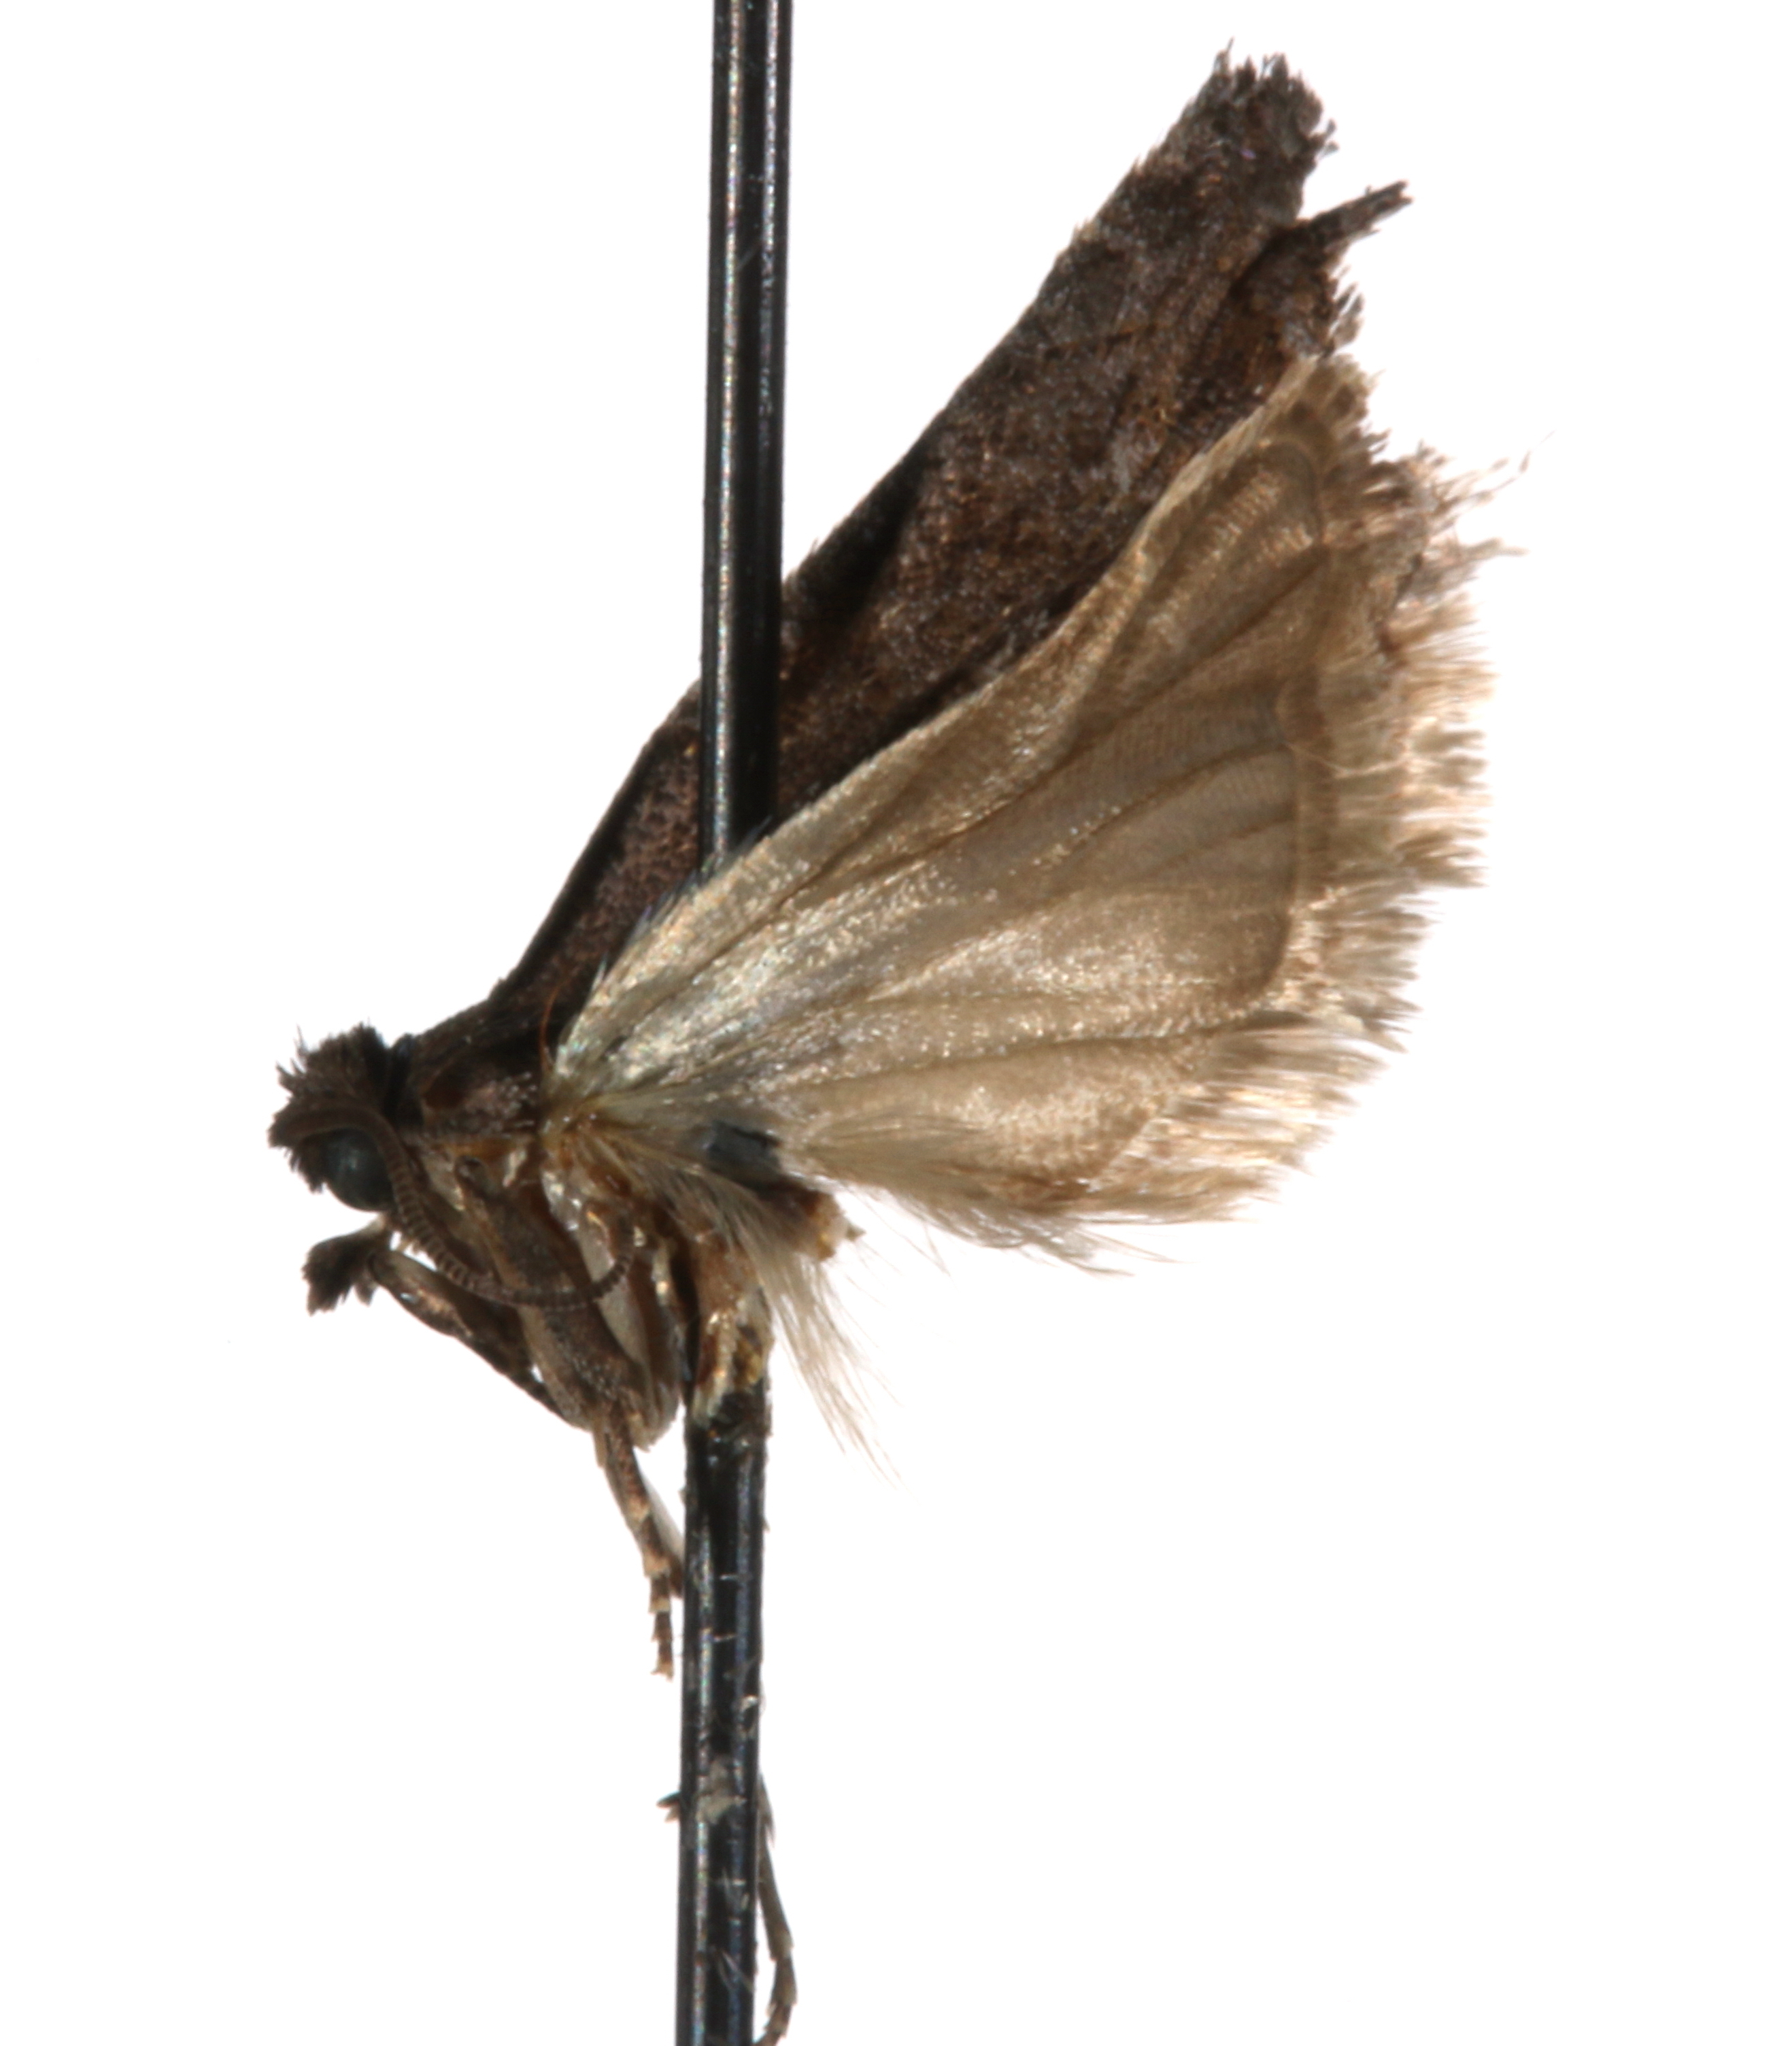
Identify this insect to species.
Gretchena obsoletana
